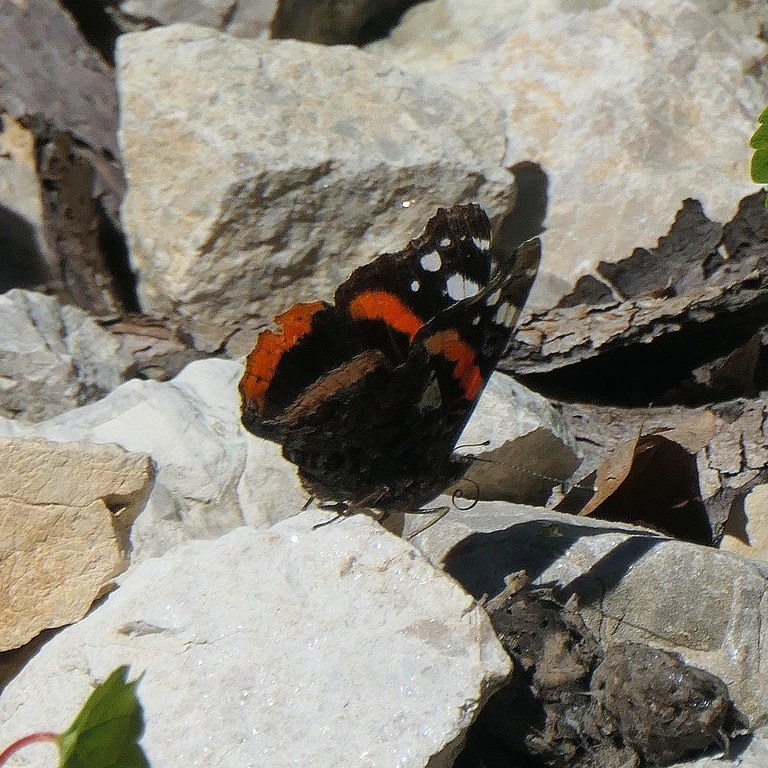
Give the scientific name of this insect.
Vanessa atalanta
